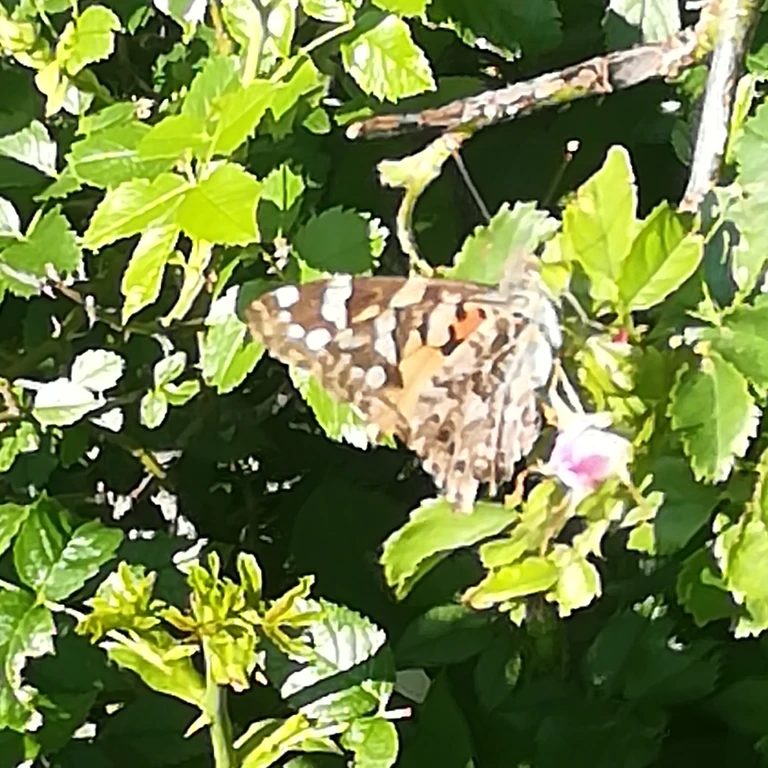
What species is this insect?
Vanessa cardui
